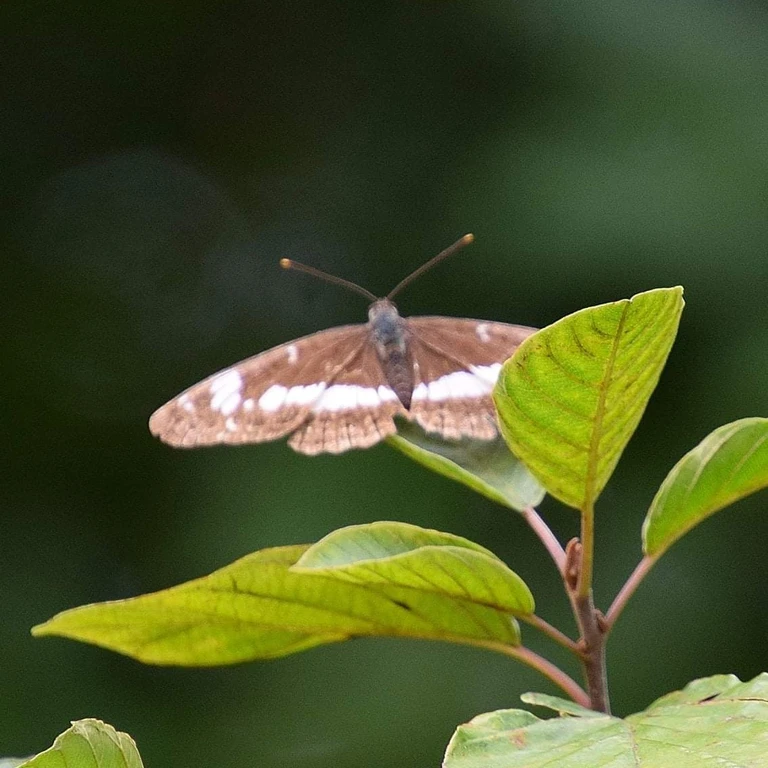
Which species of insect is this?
Limenitis camilla (also Ladoga camilla)
